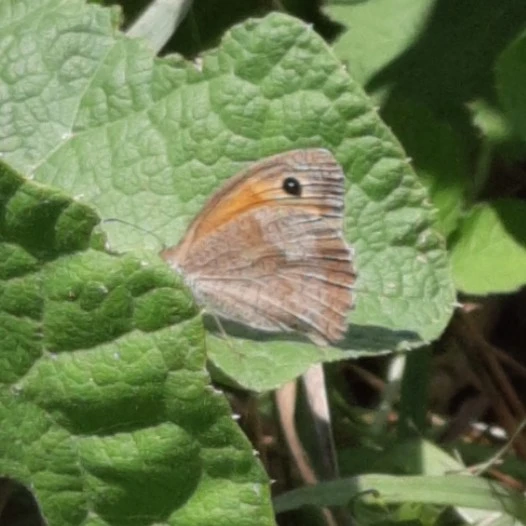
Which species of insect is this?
Maniola jurtina
